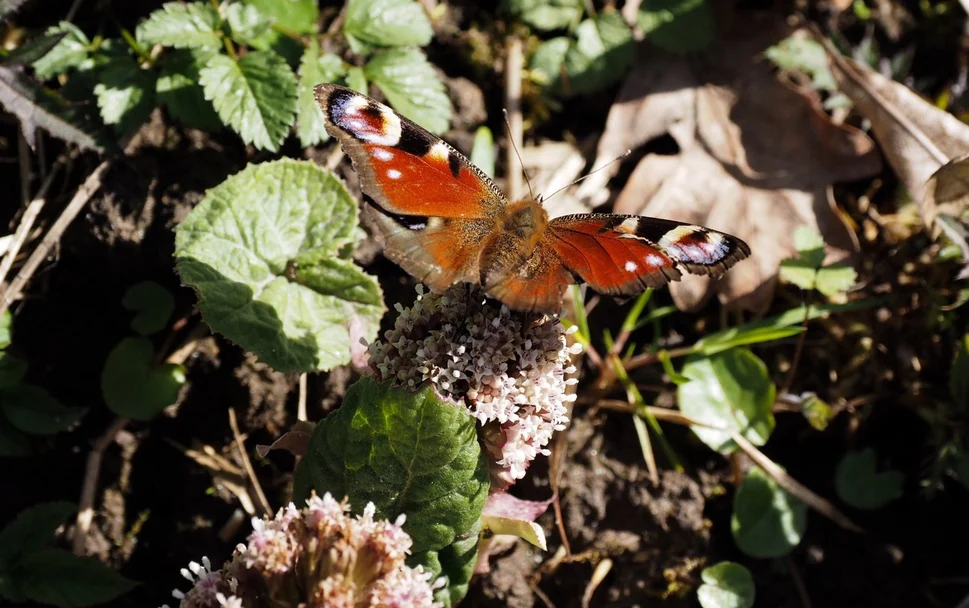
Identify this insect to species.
Aglais io
